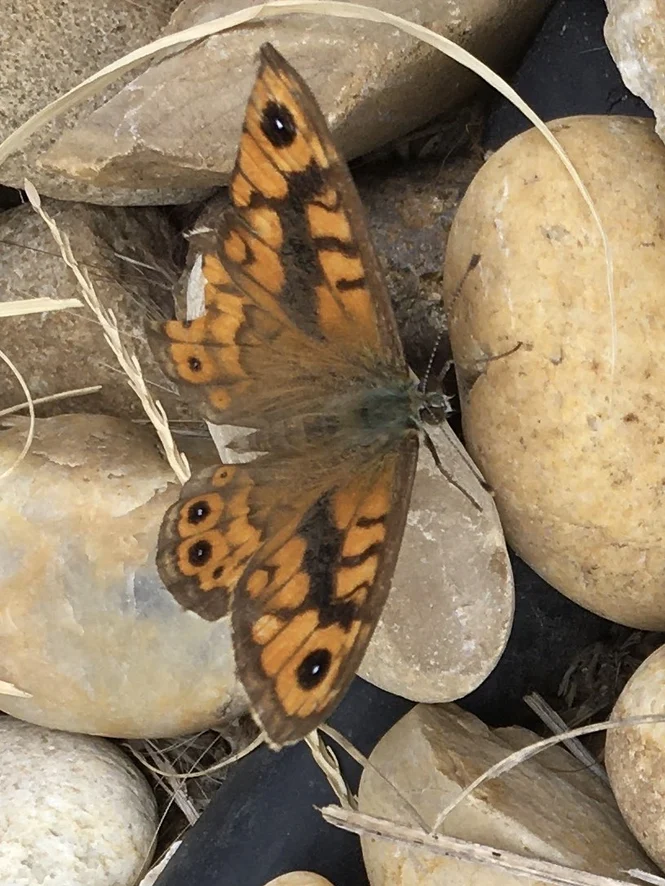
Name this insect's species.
Lasiommata megera (also Pararge megera)
